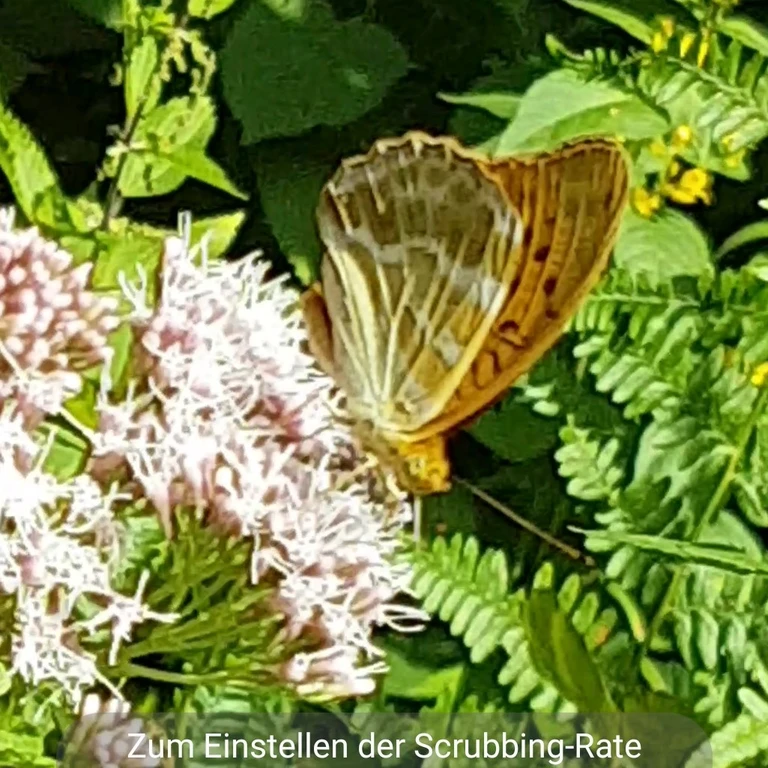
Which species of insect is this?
Argynnis paphia
